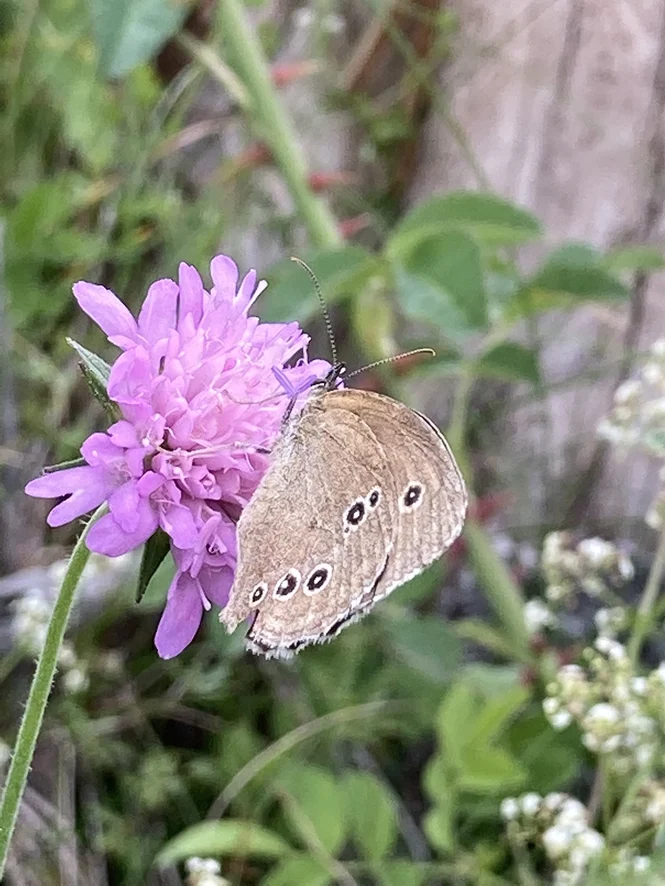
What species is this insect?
Aphantopus hyperantus
